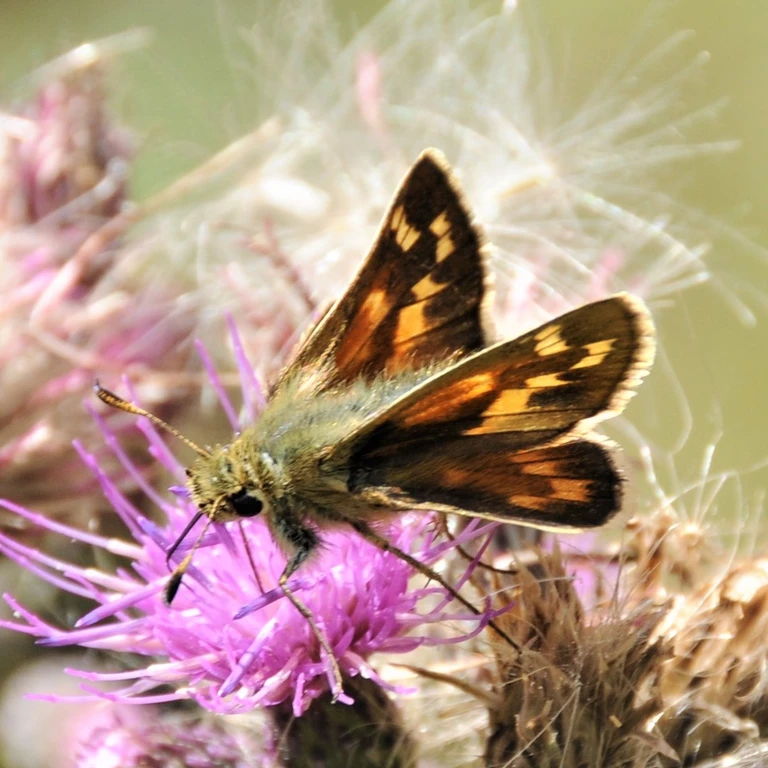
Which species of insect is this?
Hesperia comma
